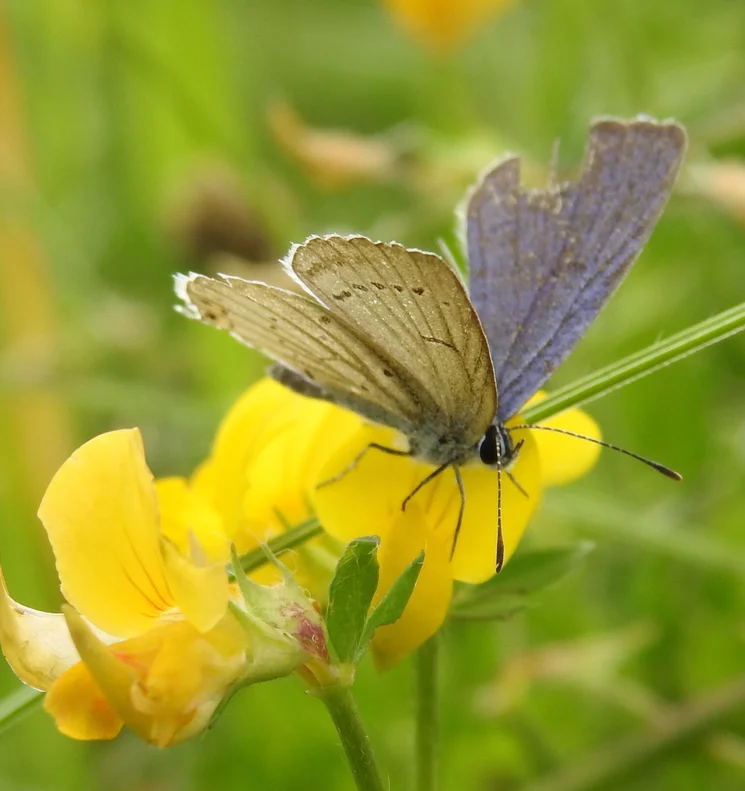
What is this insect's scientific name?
Cupido argiades (also Elkalyce argiades)
